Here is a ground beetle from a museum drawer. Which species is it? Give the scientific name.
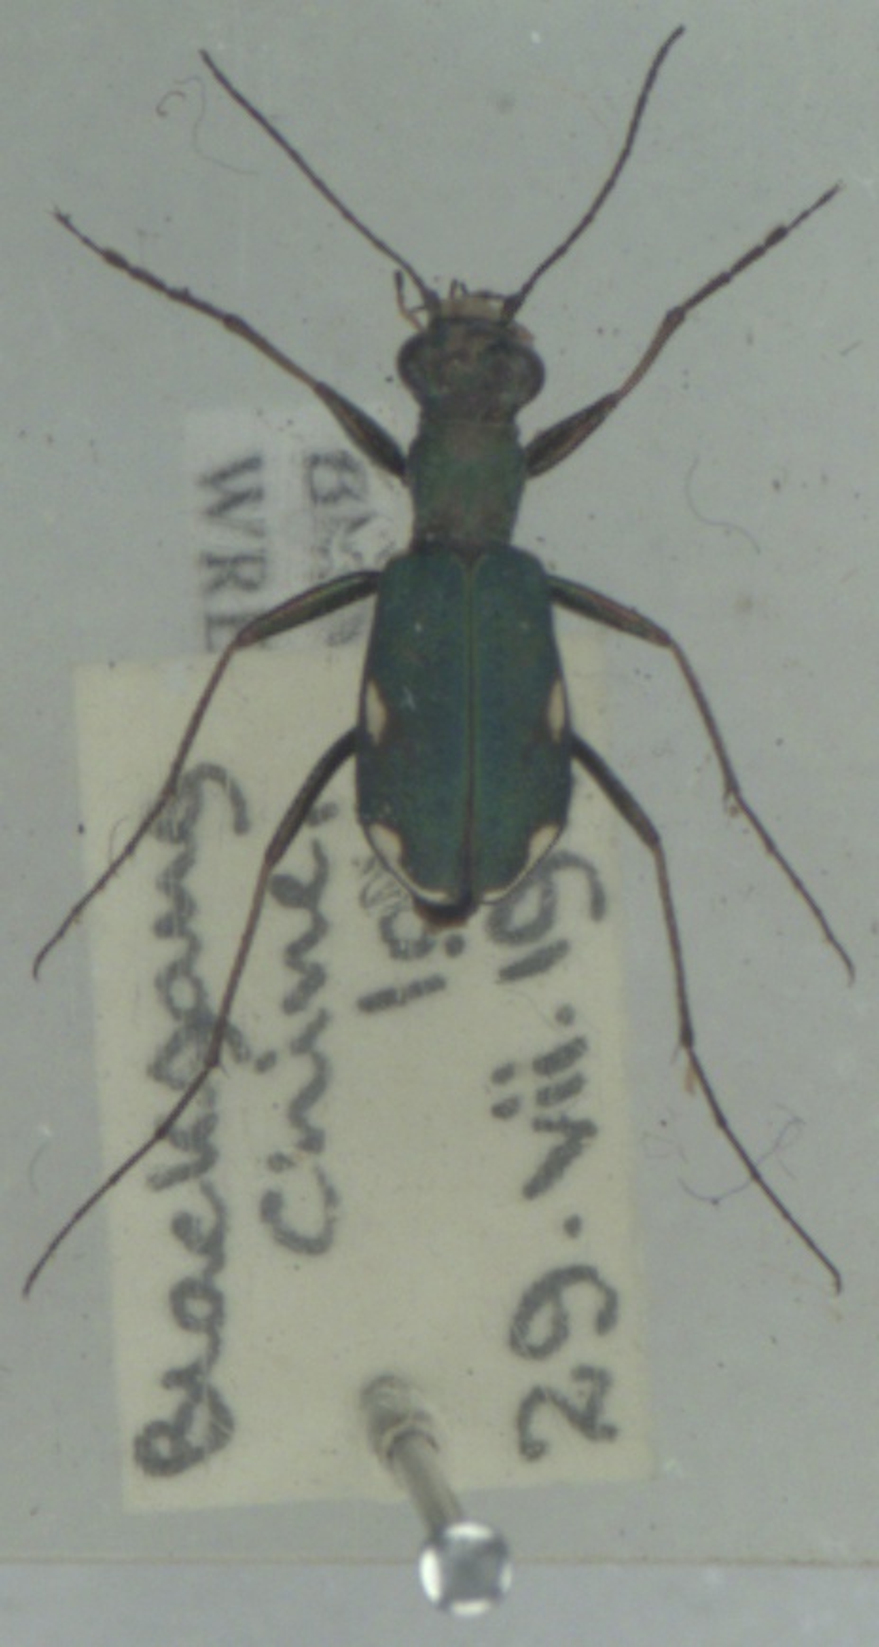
Cylindera germanica
